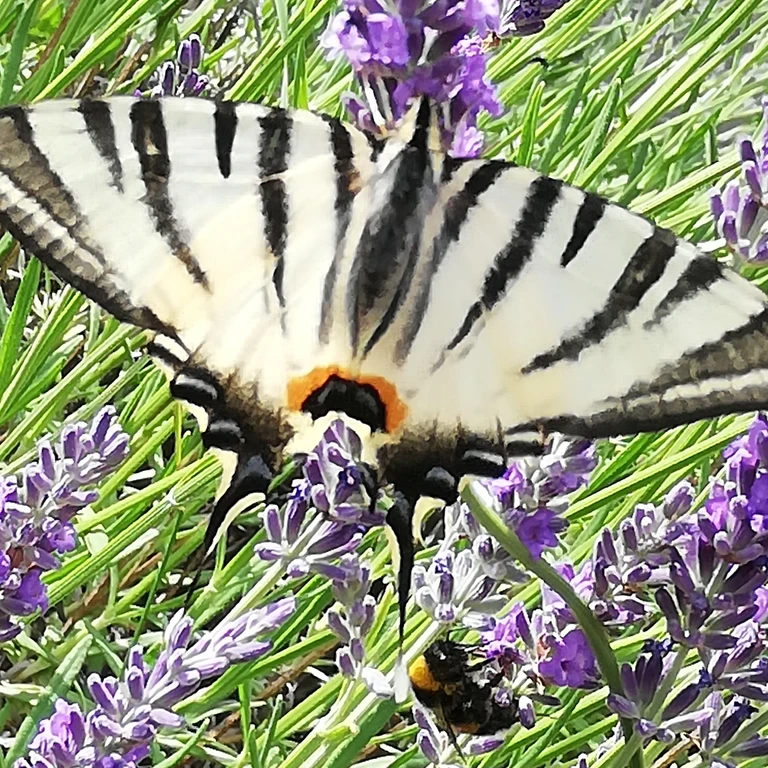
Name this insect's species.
Iphiclides podalirius
